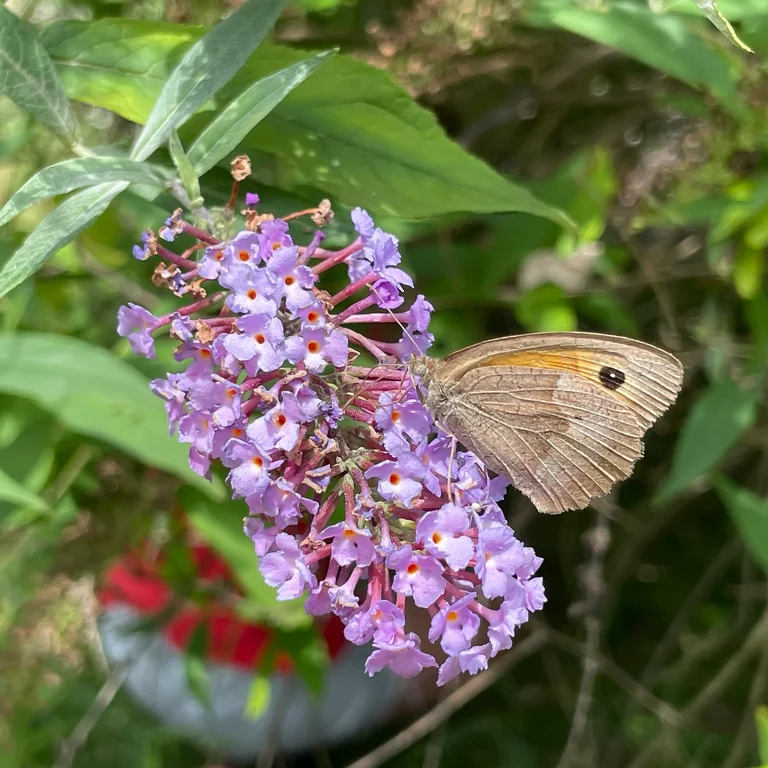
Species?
Maniola jurtina
